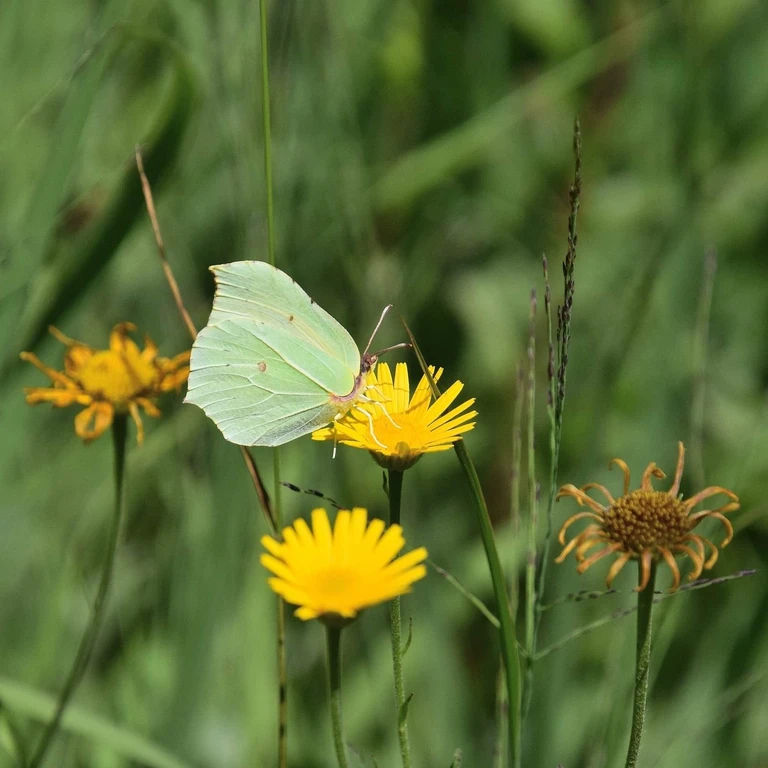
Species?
Gonepteryx rhamni
